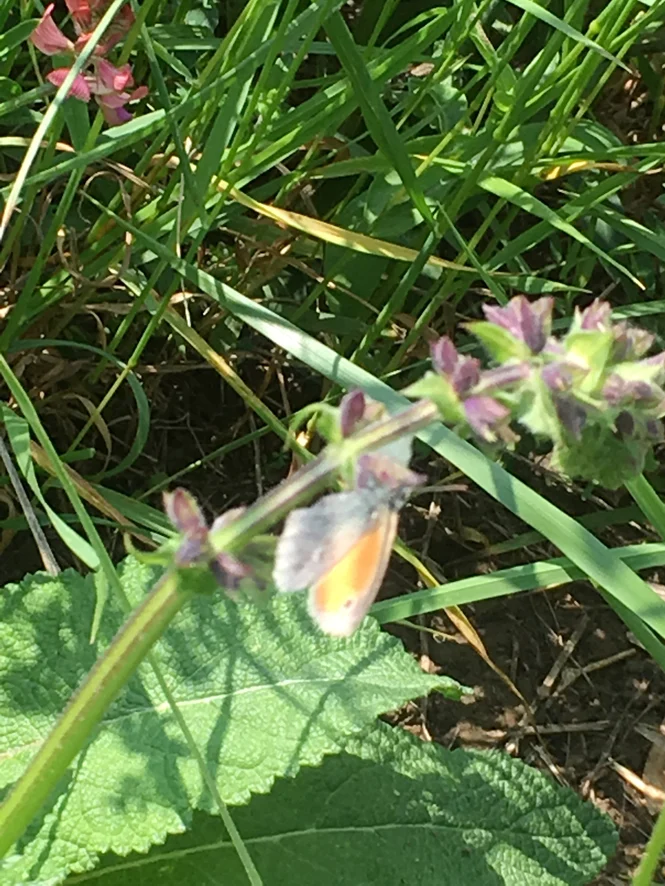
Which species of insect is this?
Coenonympha pamphilus
